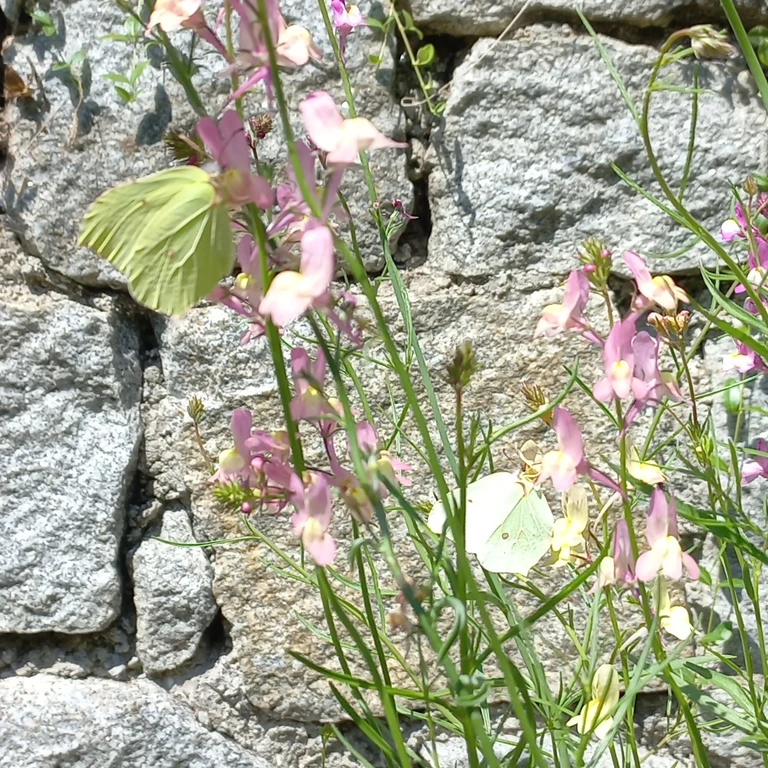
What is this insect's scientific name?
Gonepteryx rhamni
